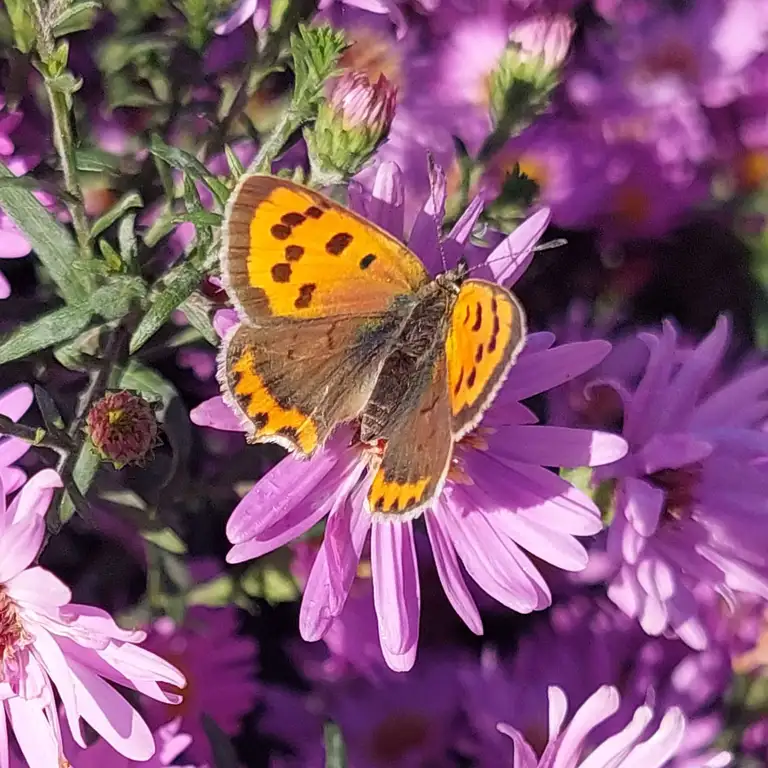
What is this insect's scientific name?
Lycaena phlaeas
